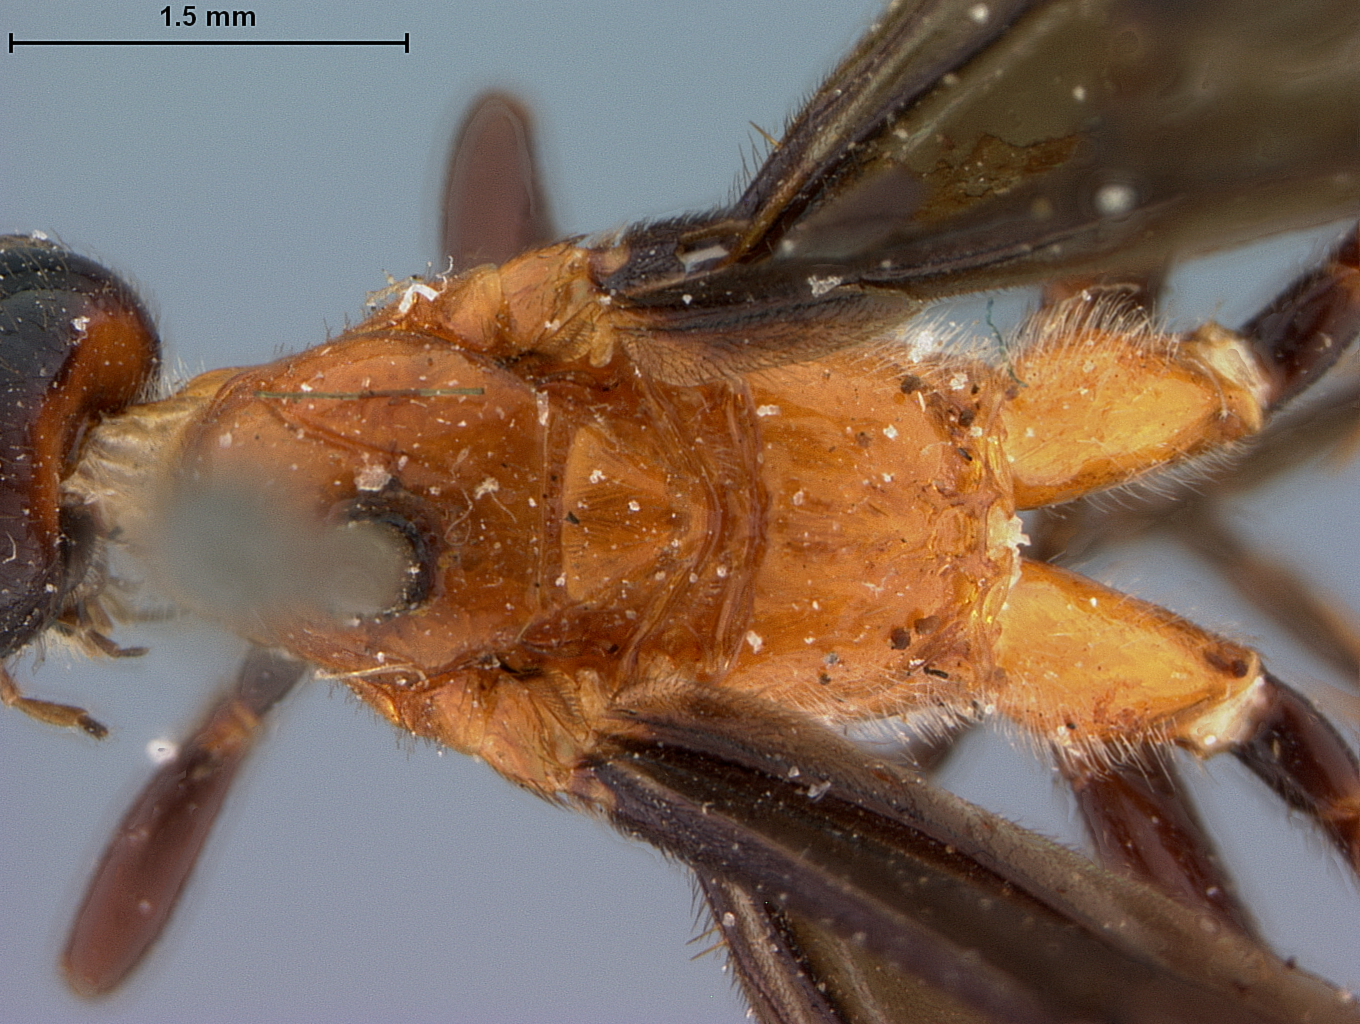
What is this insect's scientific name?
Bracon belfragei
